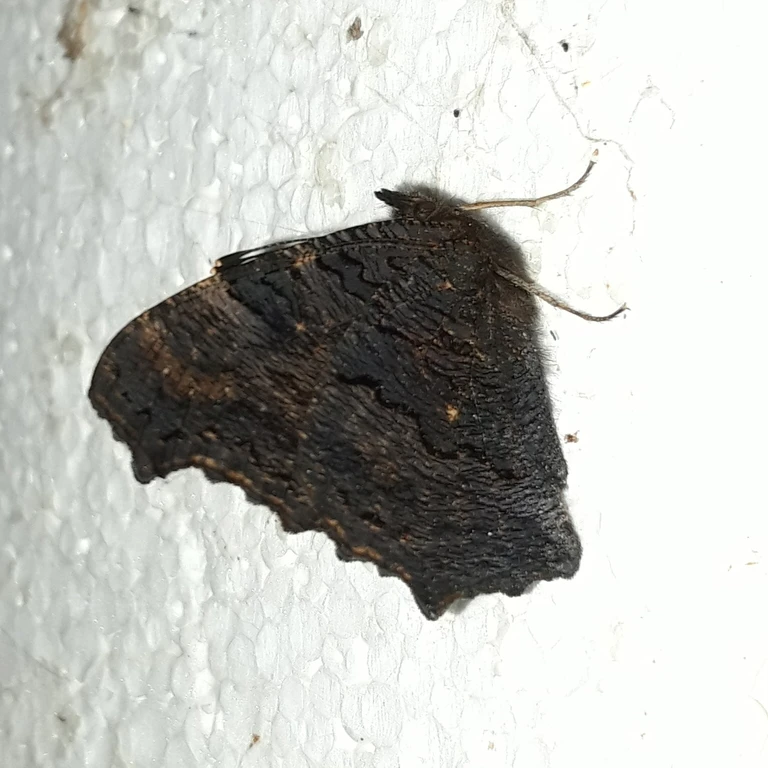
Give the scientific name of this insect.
Aglais io
